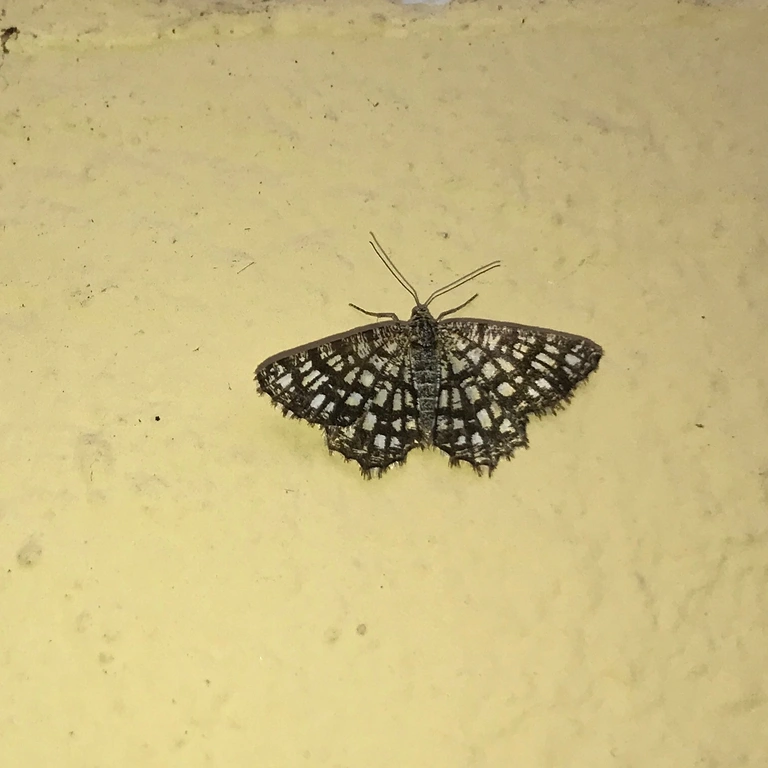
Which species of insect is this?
Chiasmia clathrata
